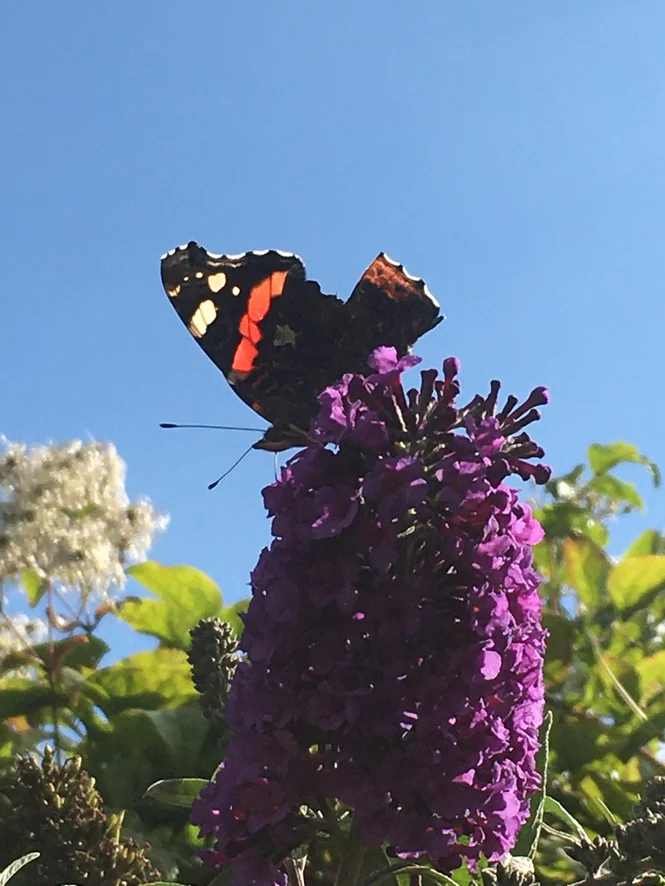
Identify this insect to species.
Vanessa atalanta
